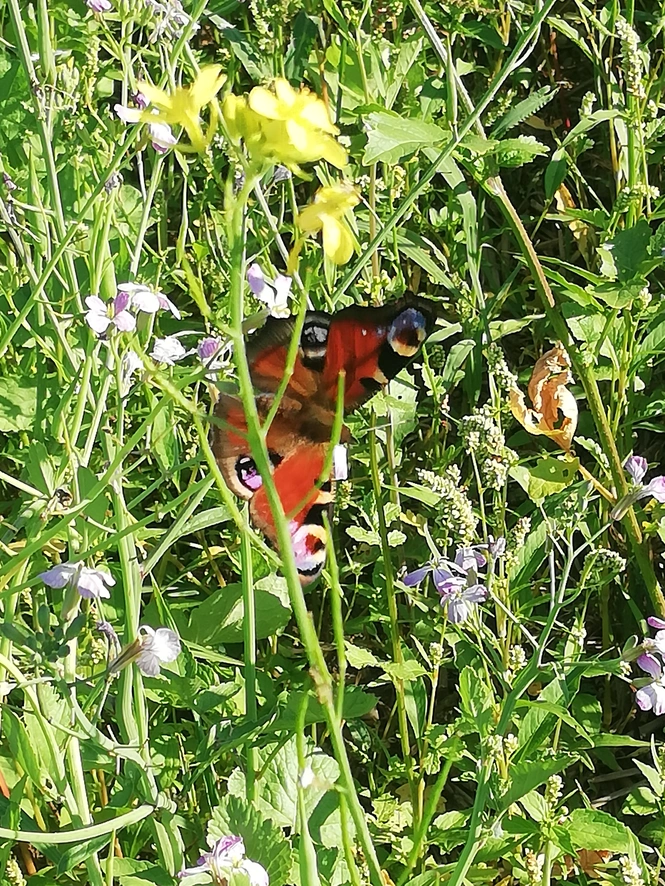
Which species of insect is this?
Aglais io
